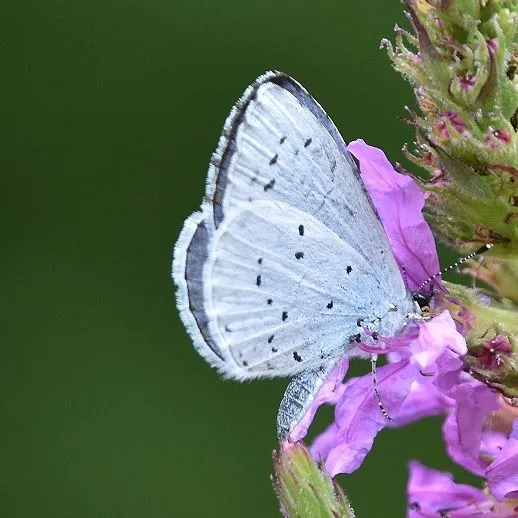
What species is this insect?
Celastrina argiolus
